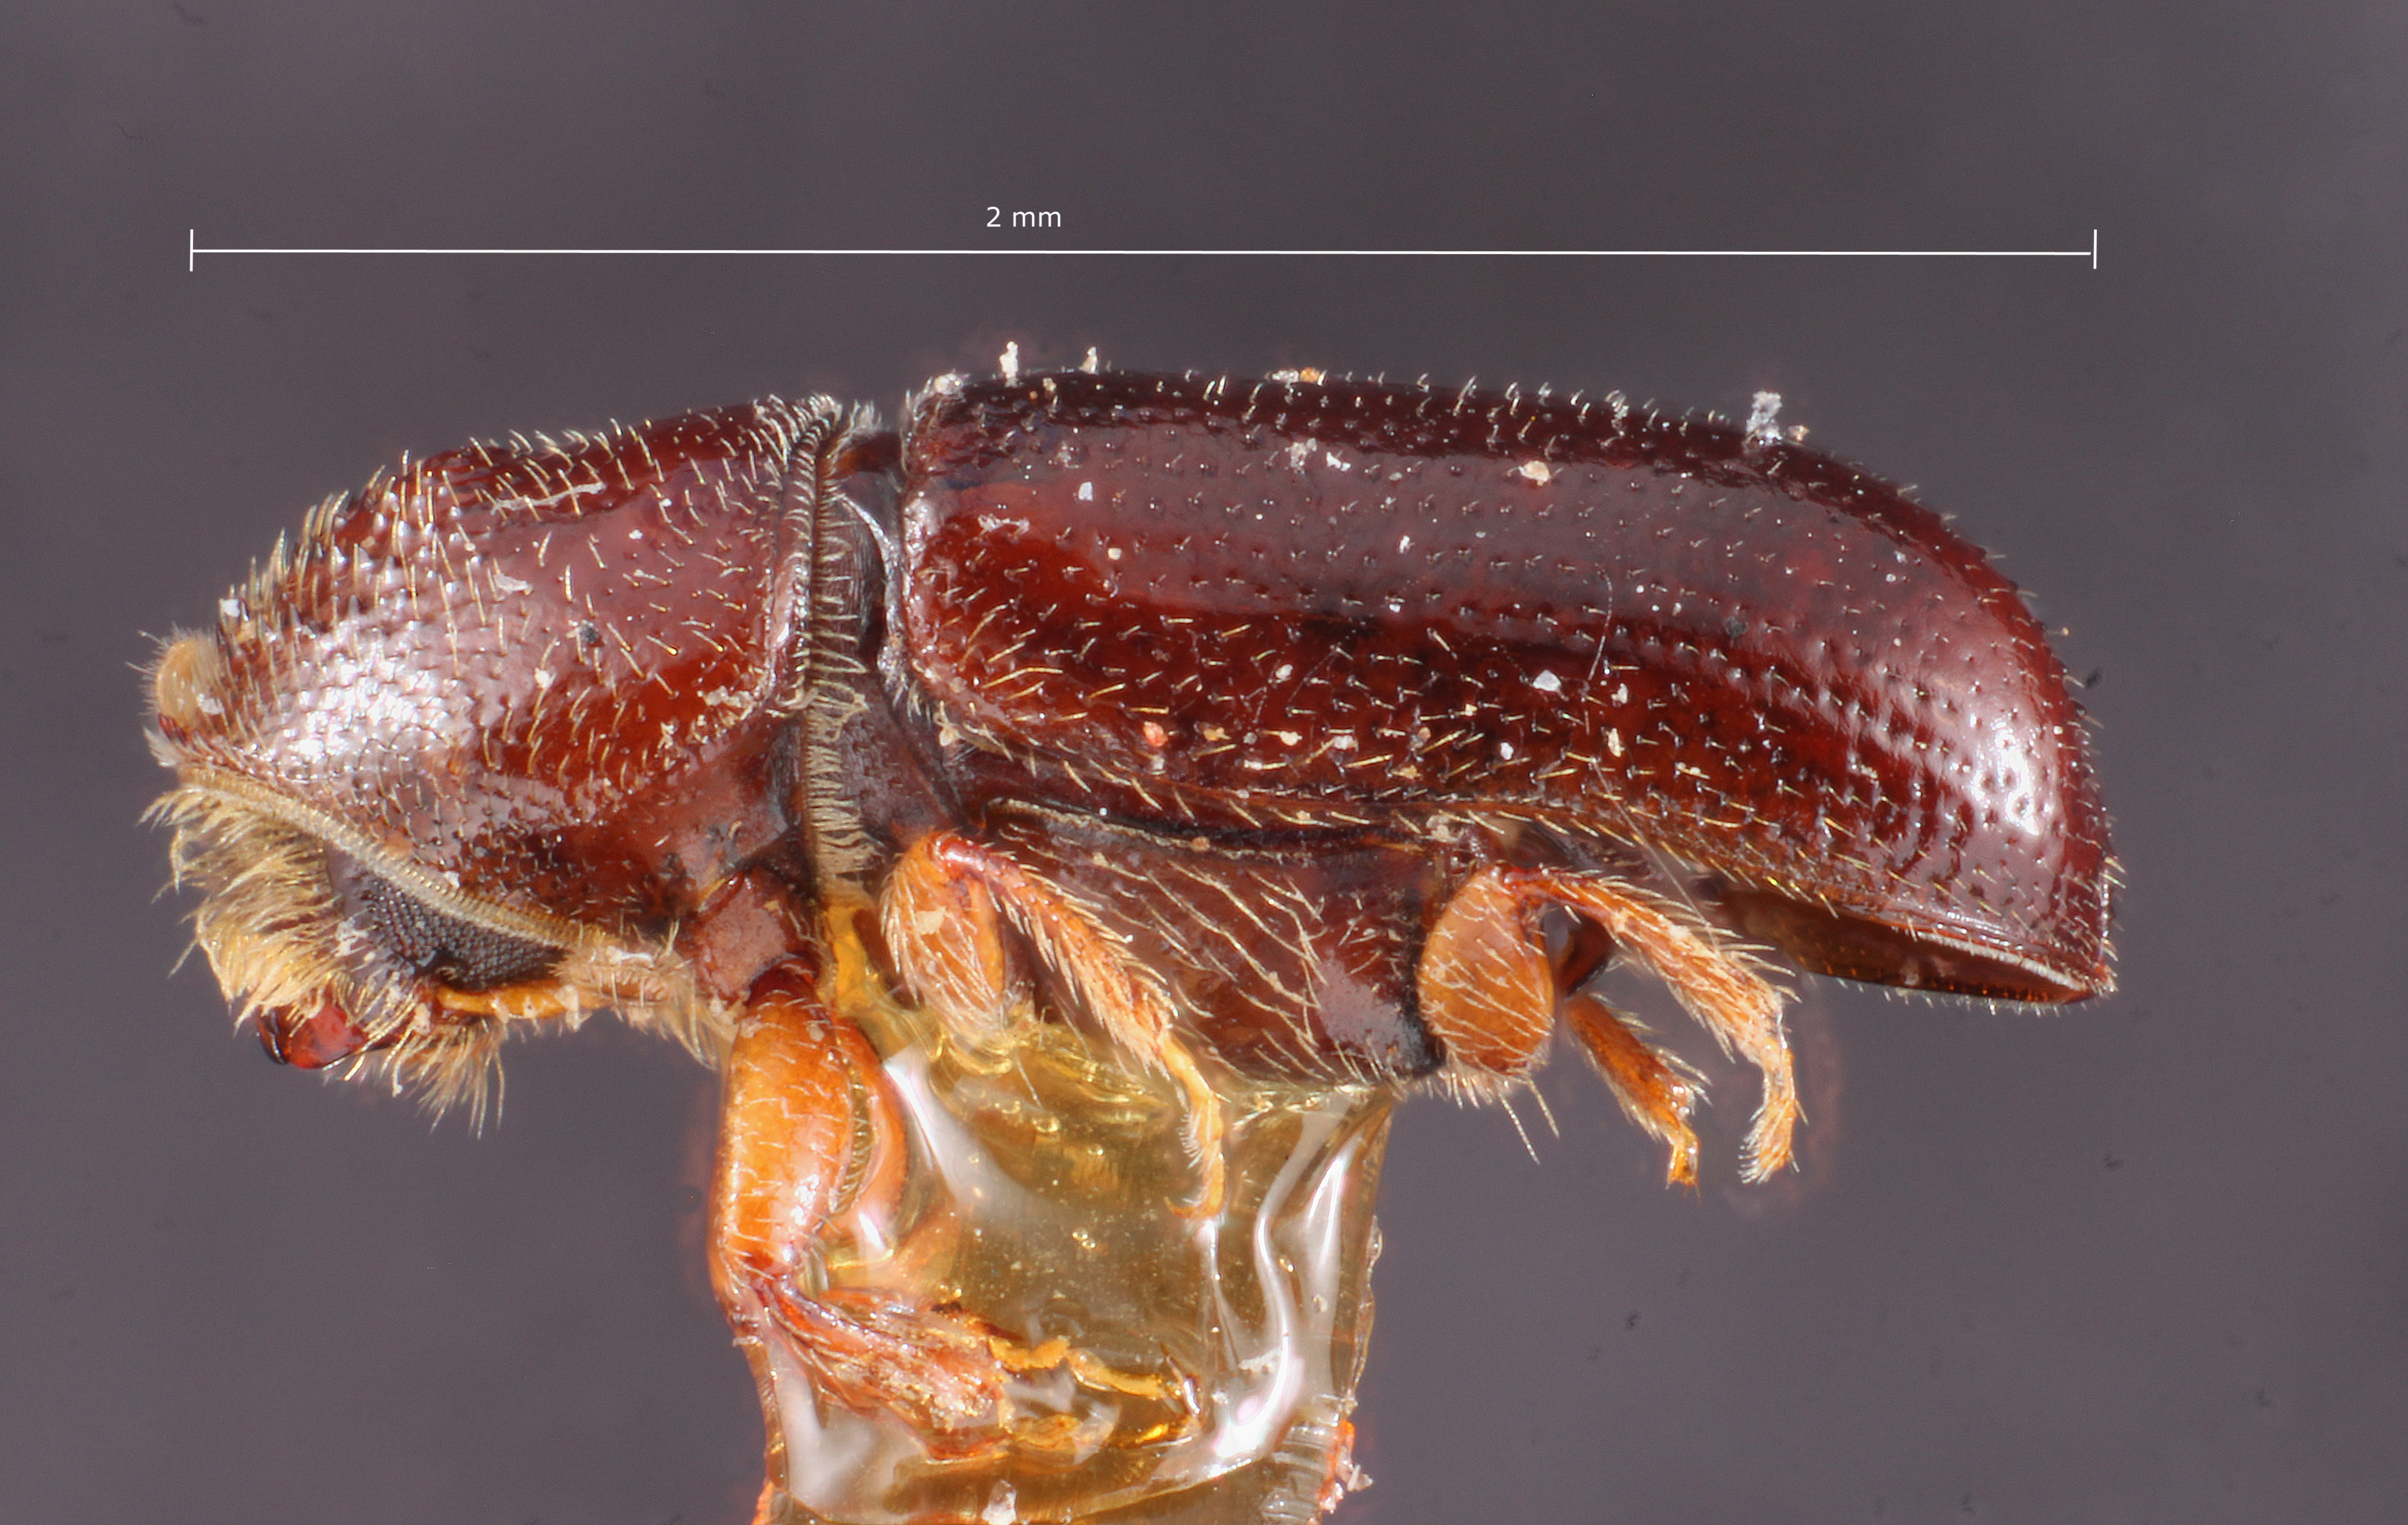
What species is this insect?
Pityophthorus aquilus
